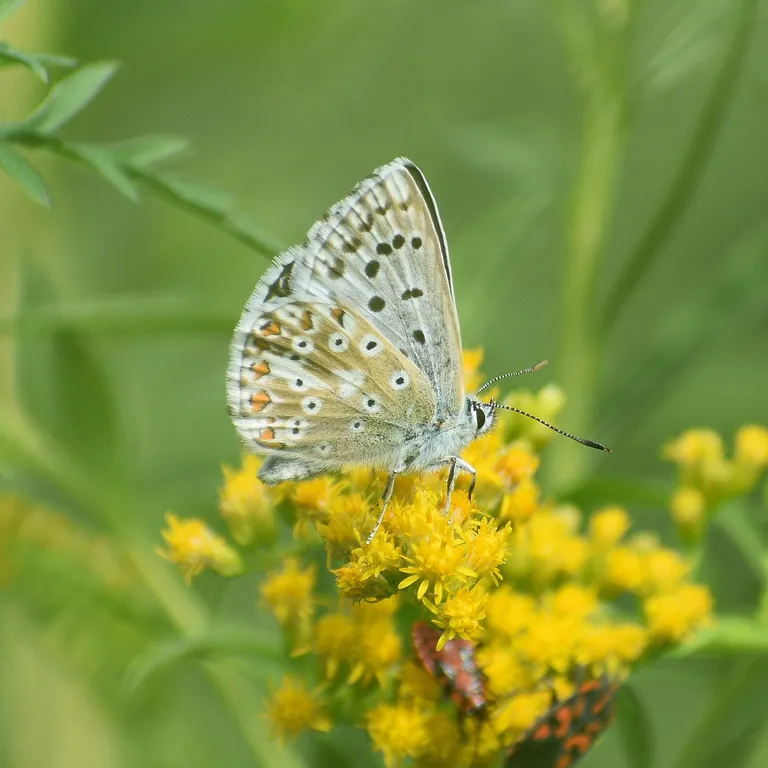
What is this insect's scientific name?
Lysandra coridon
